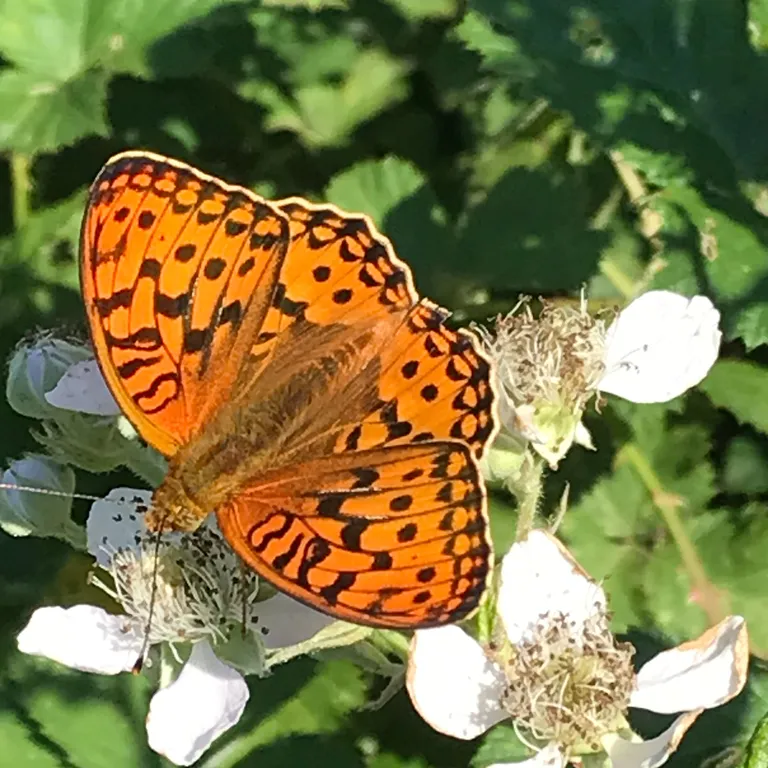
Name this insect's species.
Fabriciana adippe
